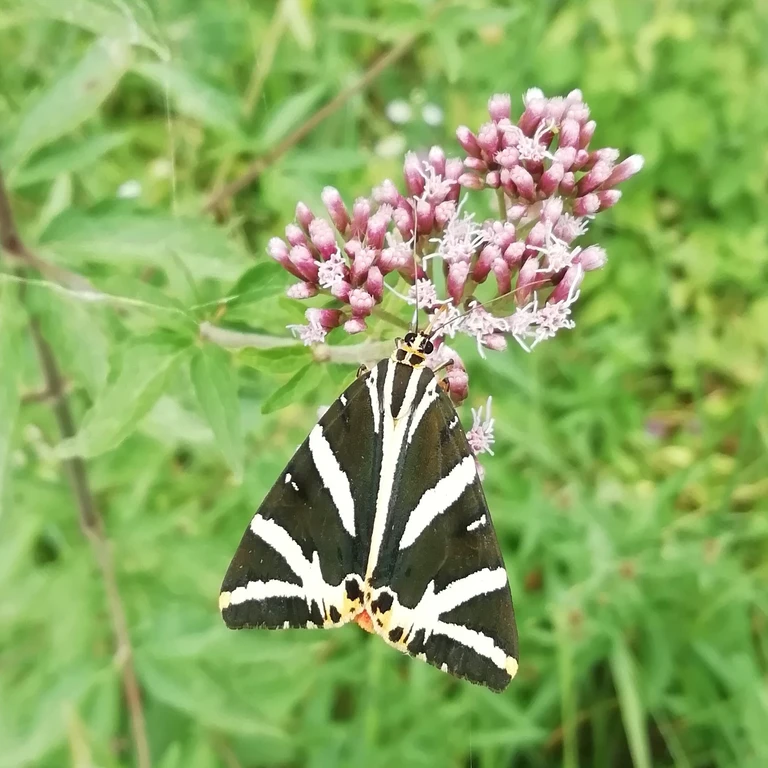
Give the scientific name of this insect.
Euplagia quadripunctaria
